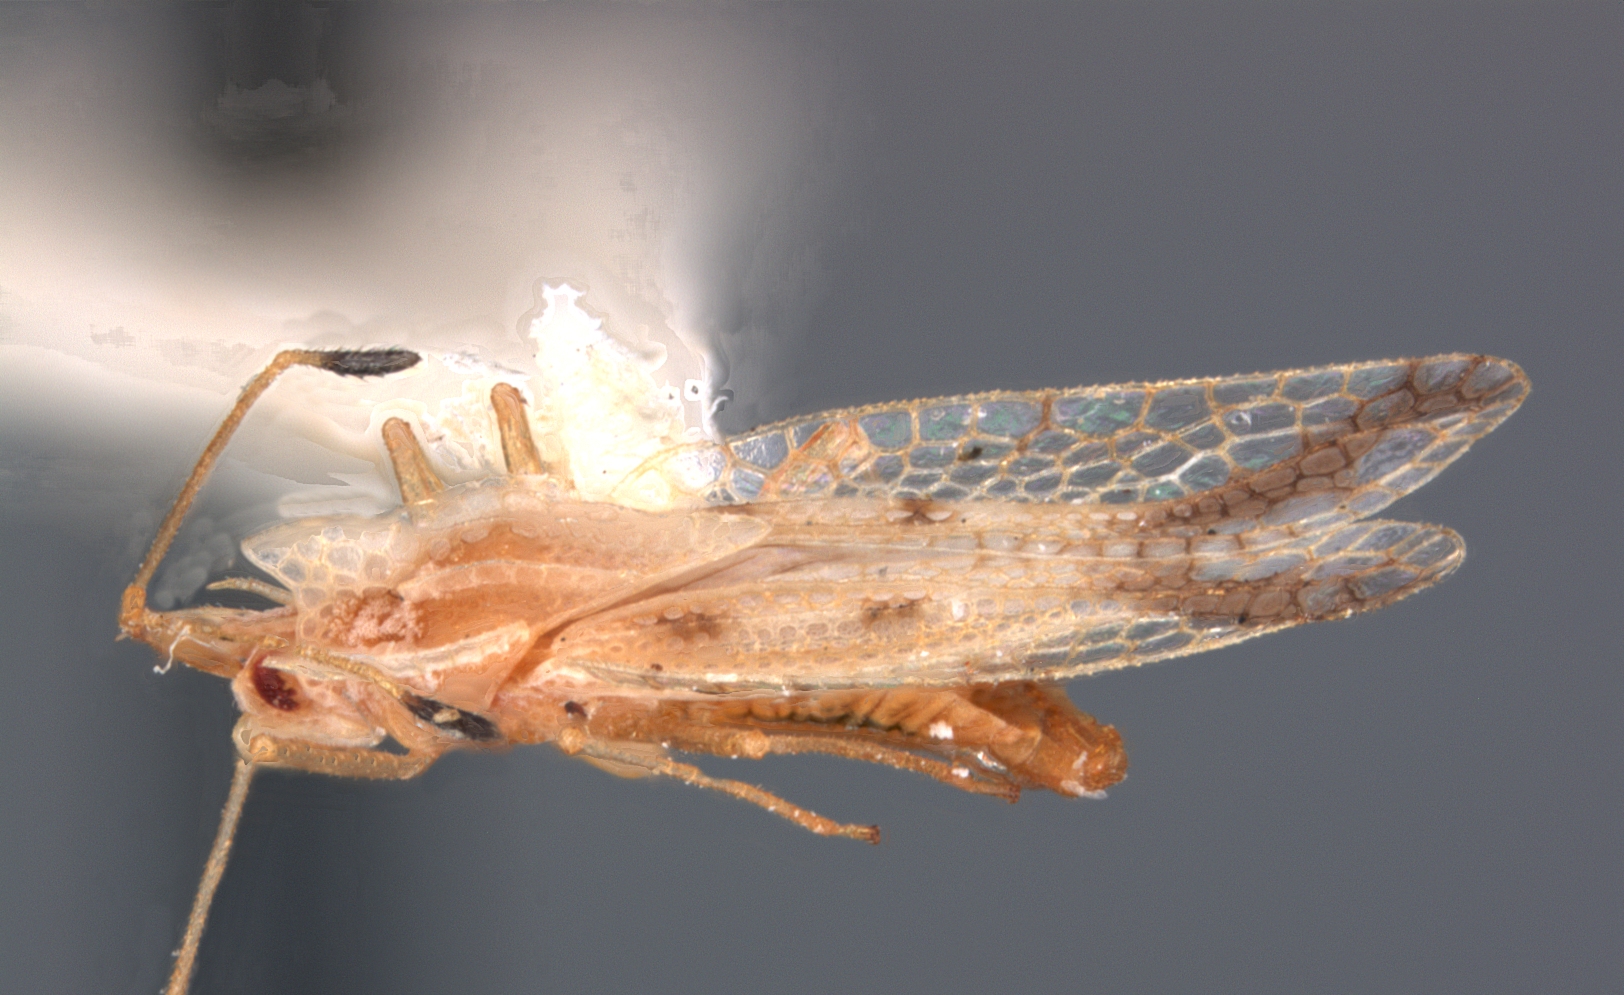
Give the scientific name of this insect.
Gargaphia seorsa
